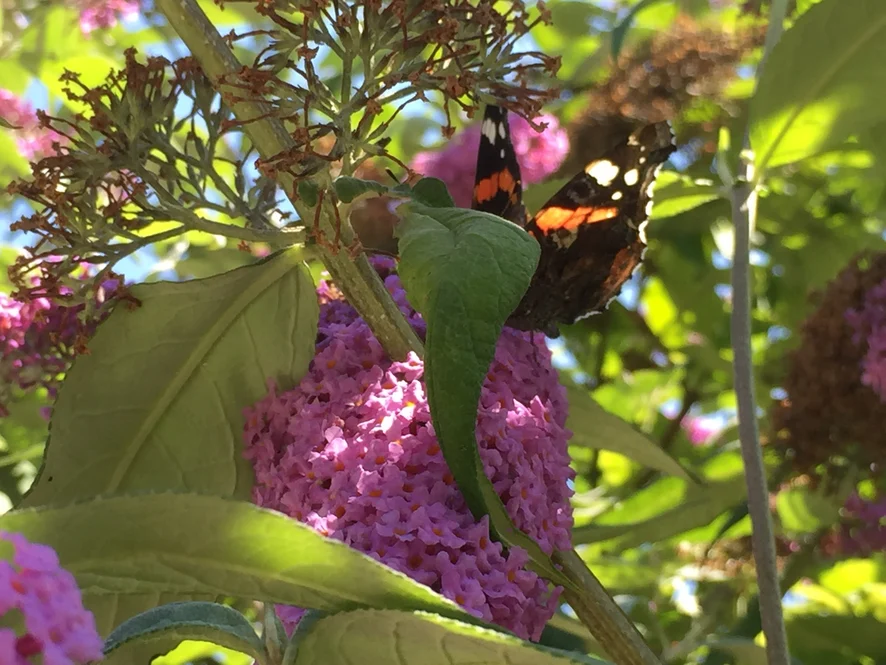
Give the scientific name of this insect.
Vanessa atalanta
